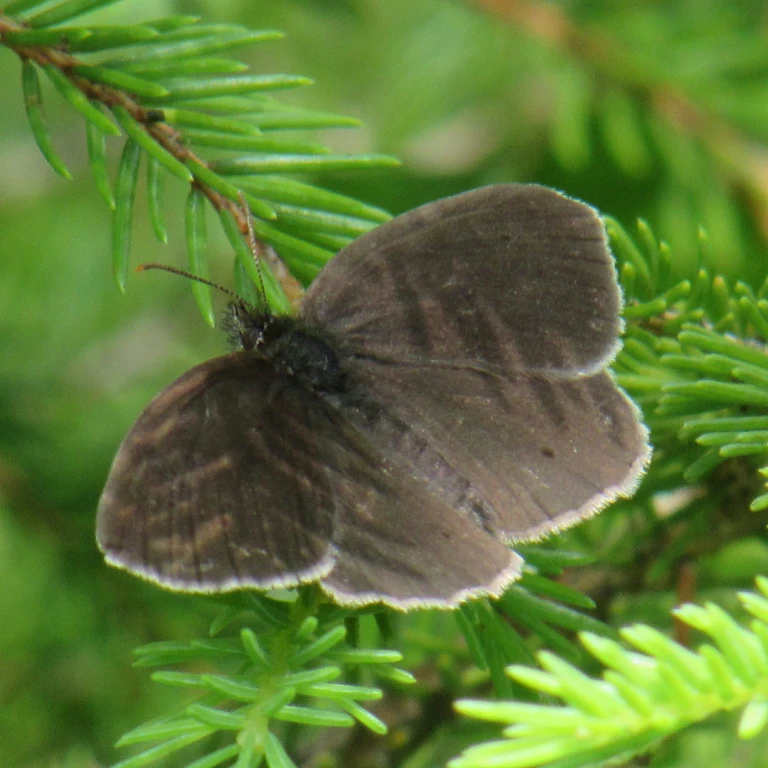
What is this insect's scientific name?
Aphantopus hyperantus
